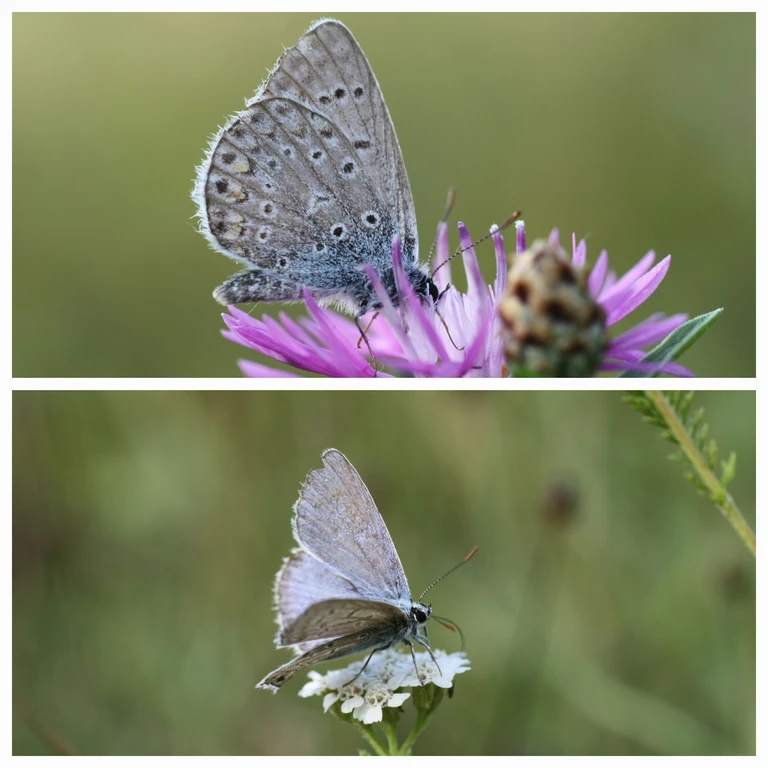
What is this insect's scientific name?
Polyommatus icarus
